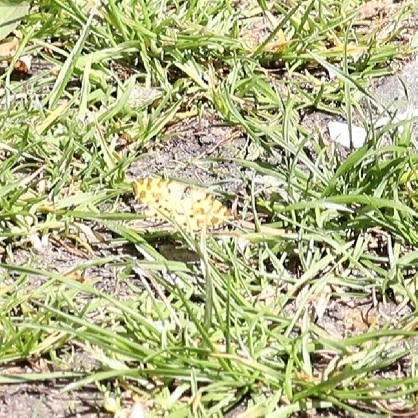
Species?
Pseudopanthera macularia
